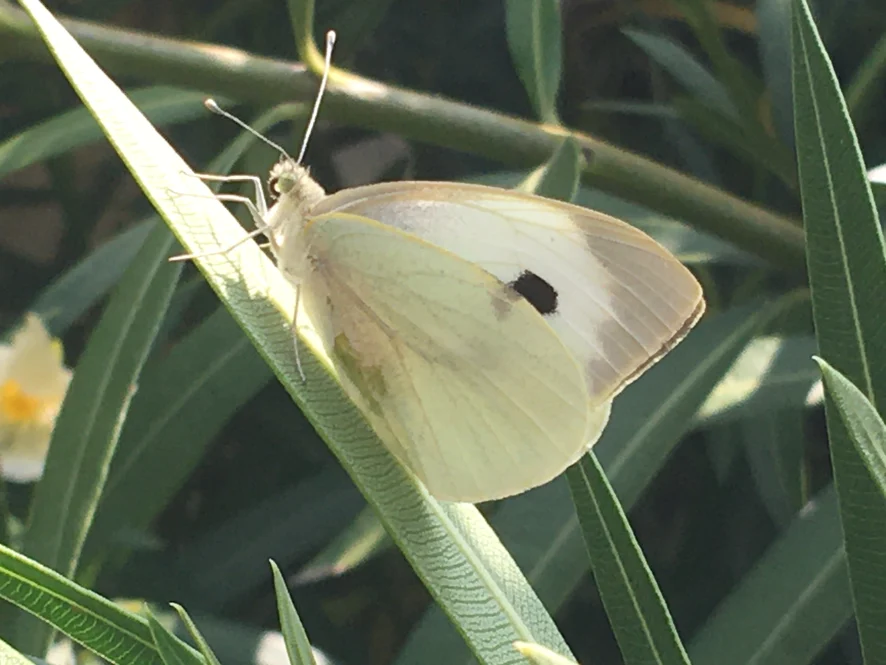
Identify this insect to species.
Pieris brassicae
